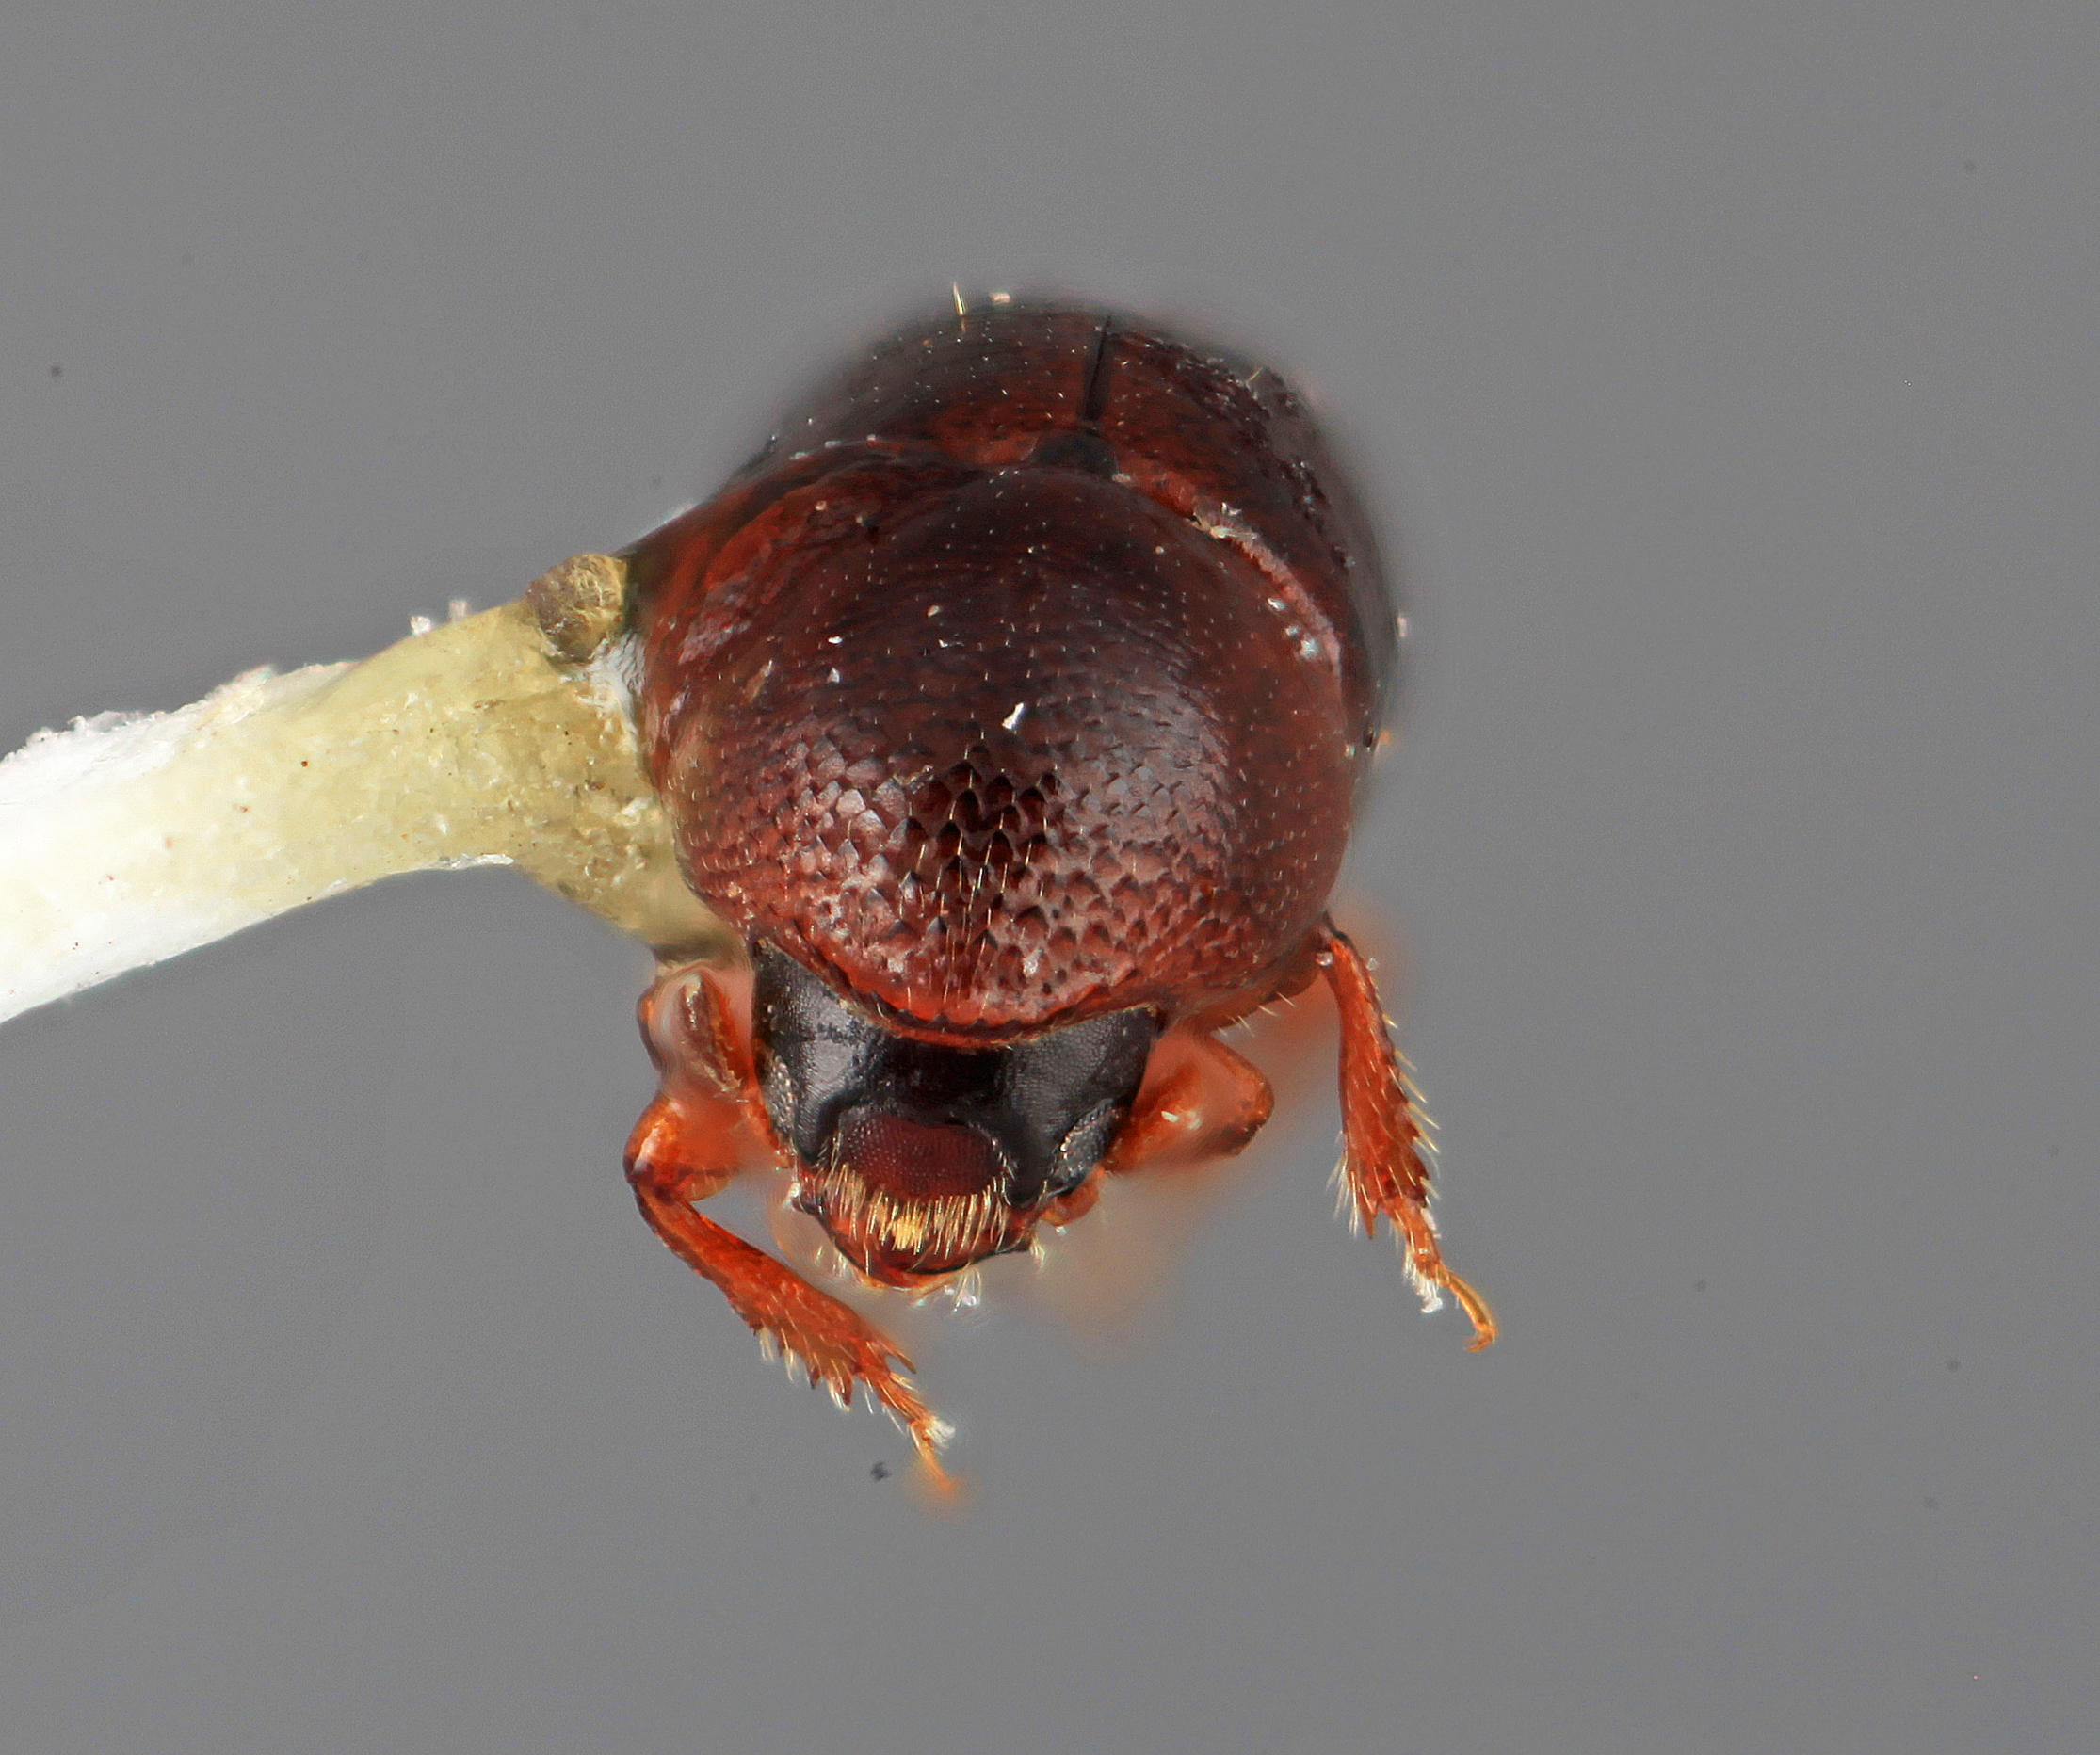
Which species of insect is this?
Tricolus cecropii
